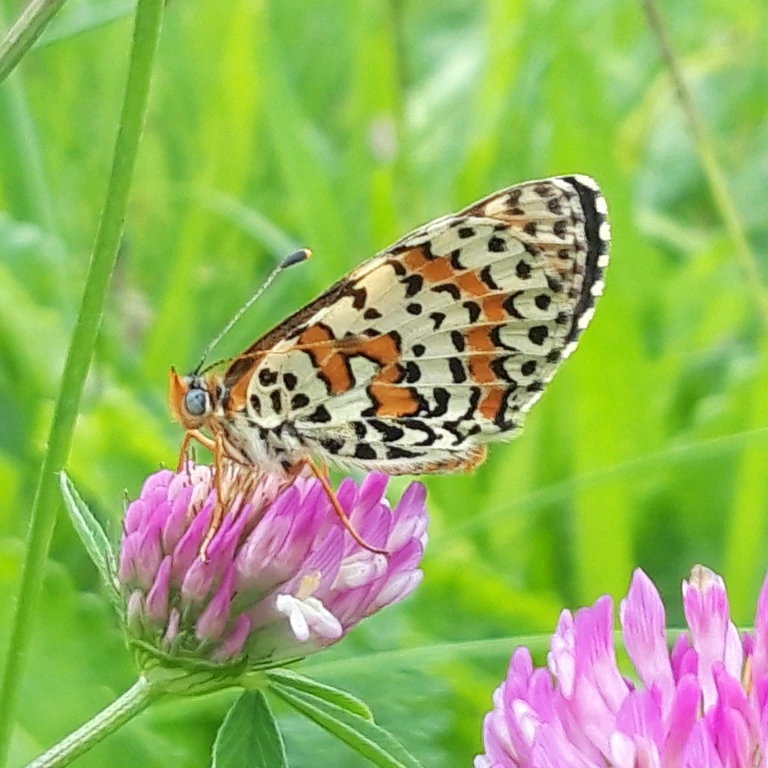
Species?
Melitaea didyma
